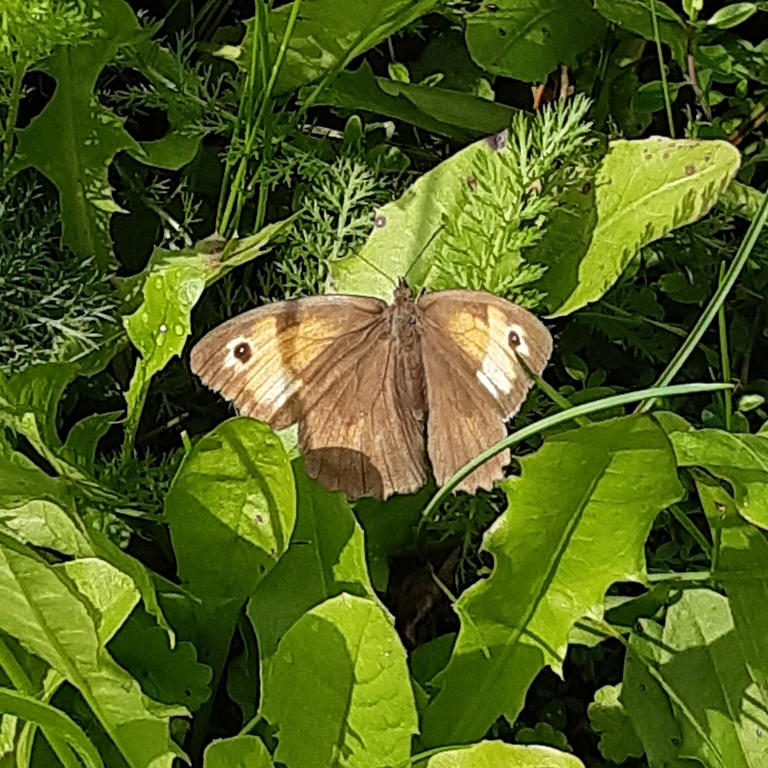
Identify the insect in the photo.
Maniola jurtina
